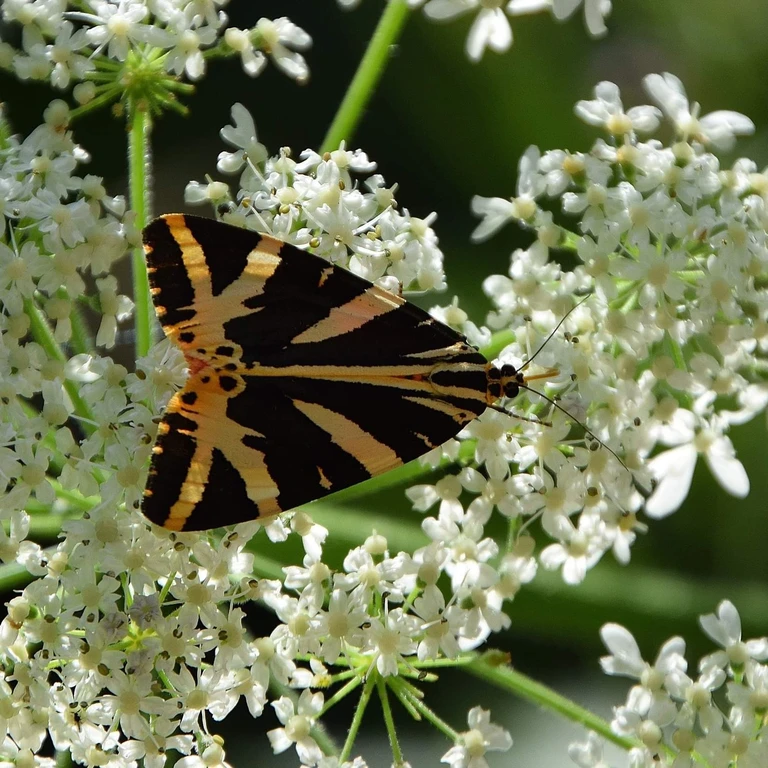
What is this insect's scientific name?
Euplagia quadripunctaria
